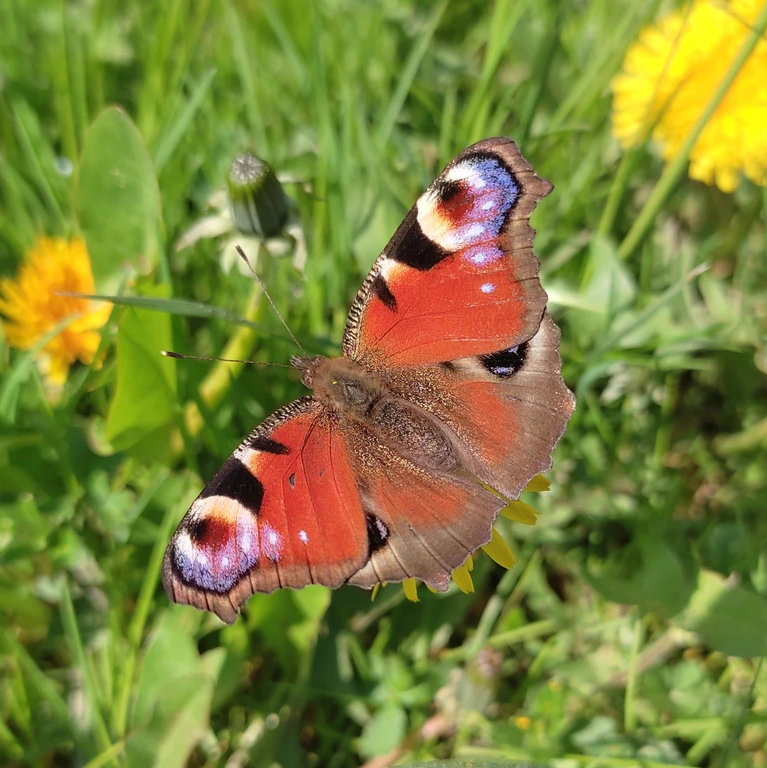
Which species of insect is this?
Aglais io
